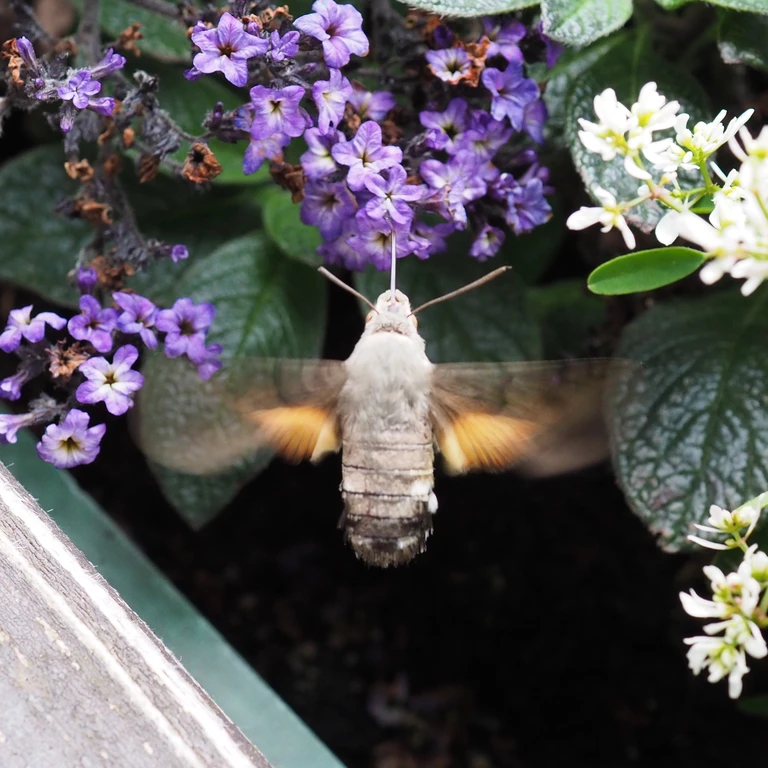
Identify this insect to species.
Macroglossum stellatarum
